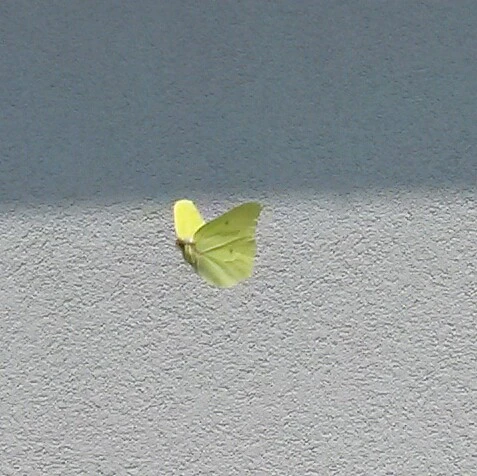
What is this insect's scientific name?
Gonepteryx rhamni
